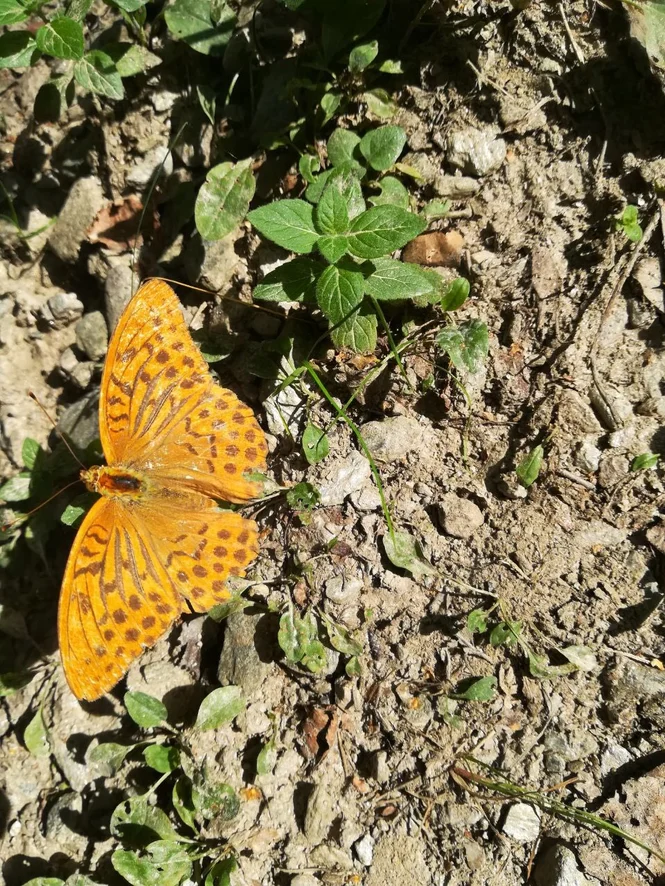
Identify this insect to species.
Argynnis paphia
